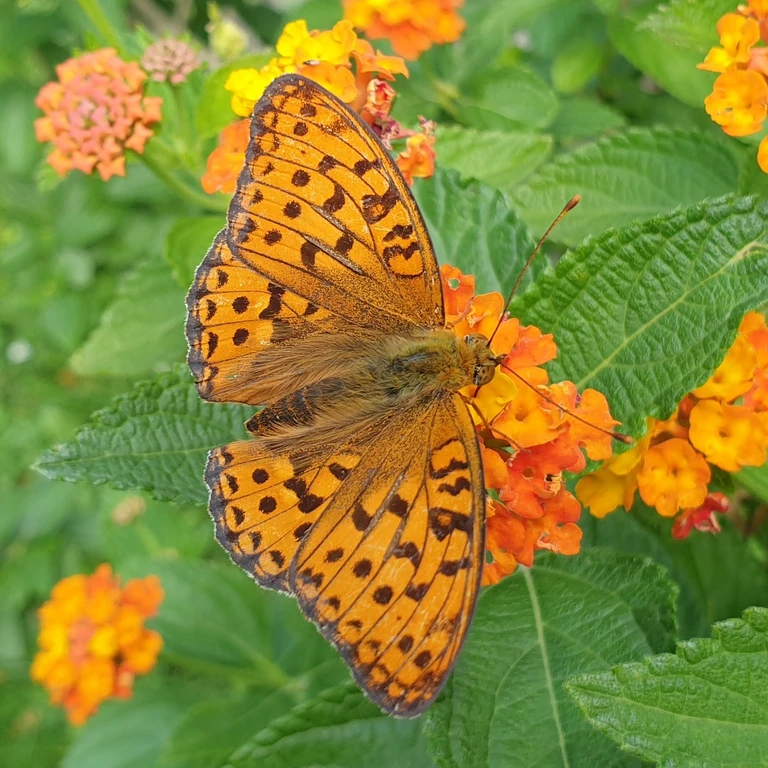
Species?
Fabriciana adippe
